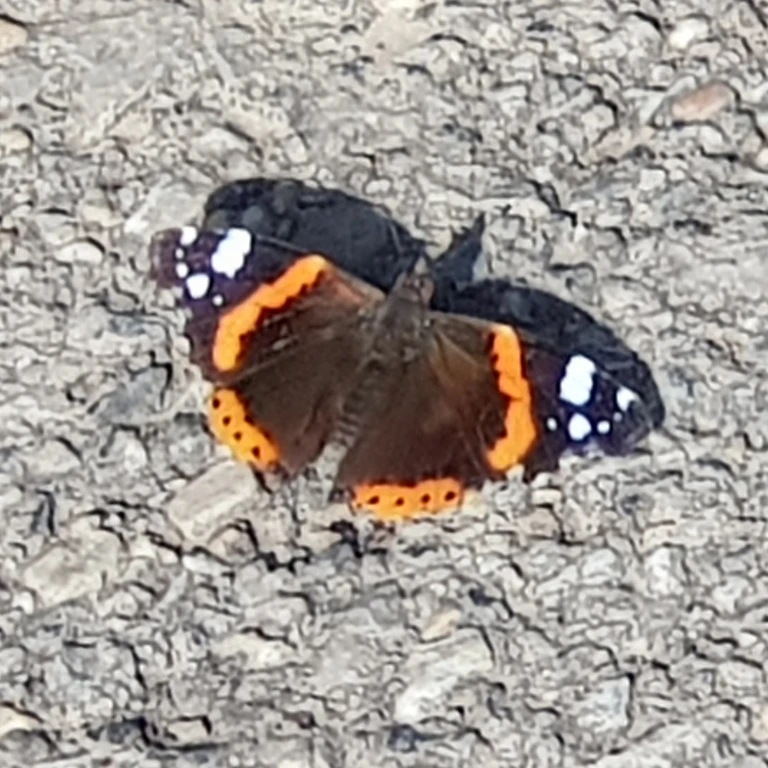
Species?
Vanessa atalanta
